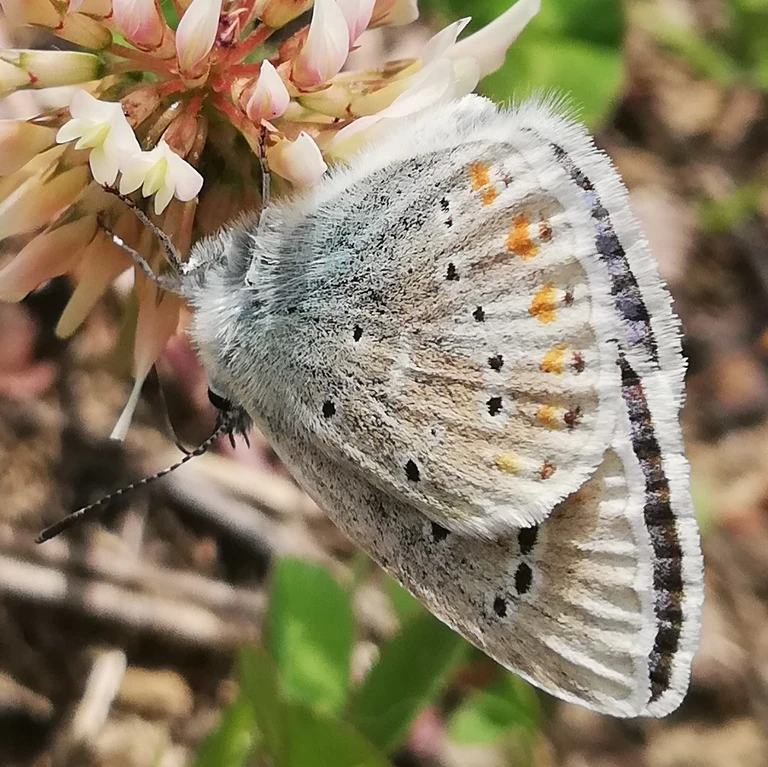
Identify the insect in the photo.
Polyommatus dorylas
